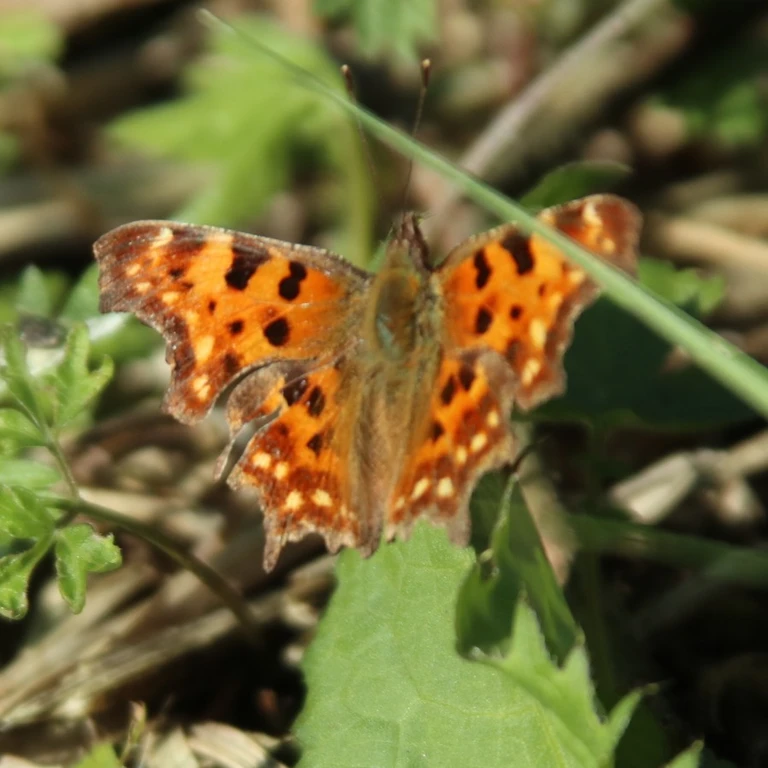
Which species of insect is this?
Polygonia c-album
